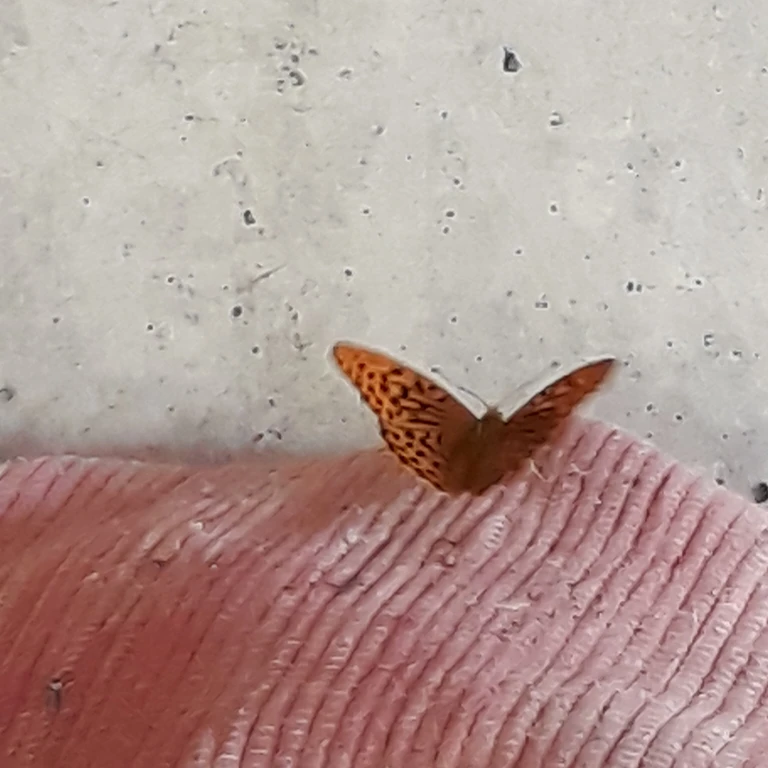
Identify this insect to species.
Argynnis paphia
